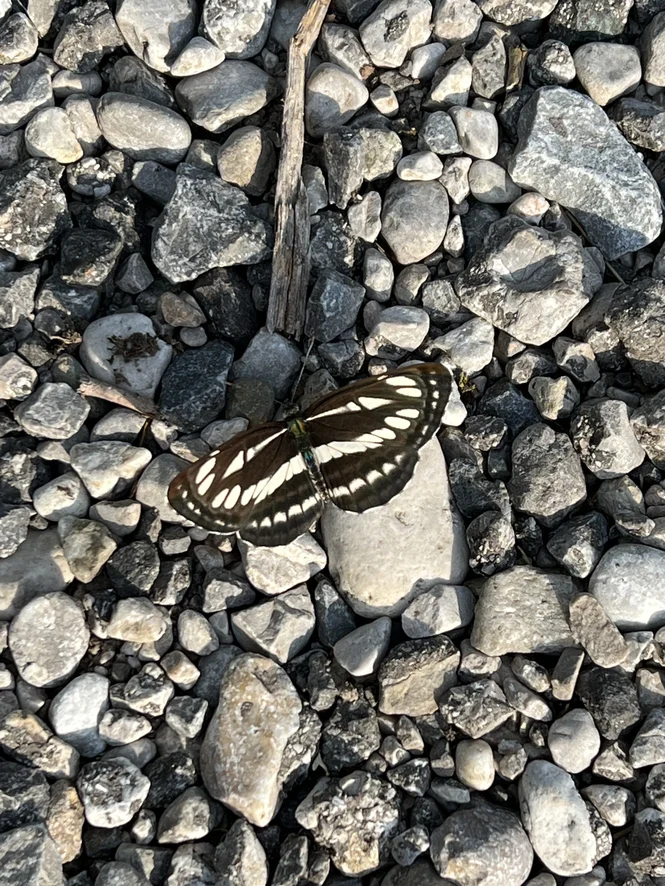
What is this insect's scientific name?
Neptis sappho
